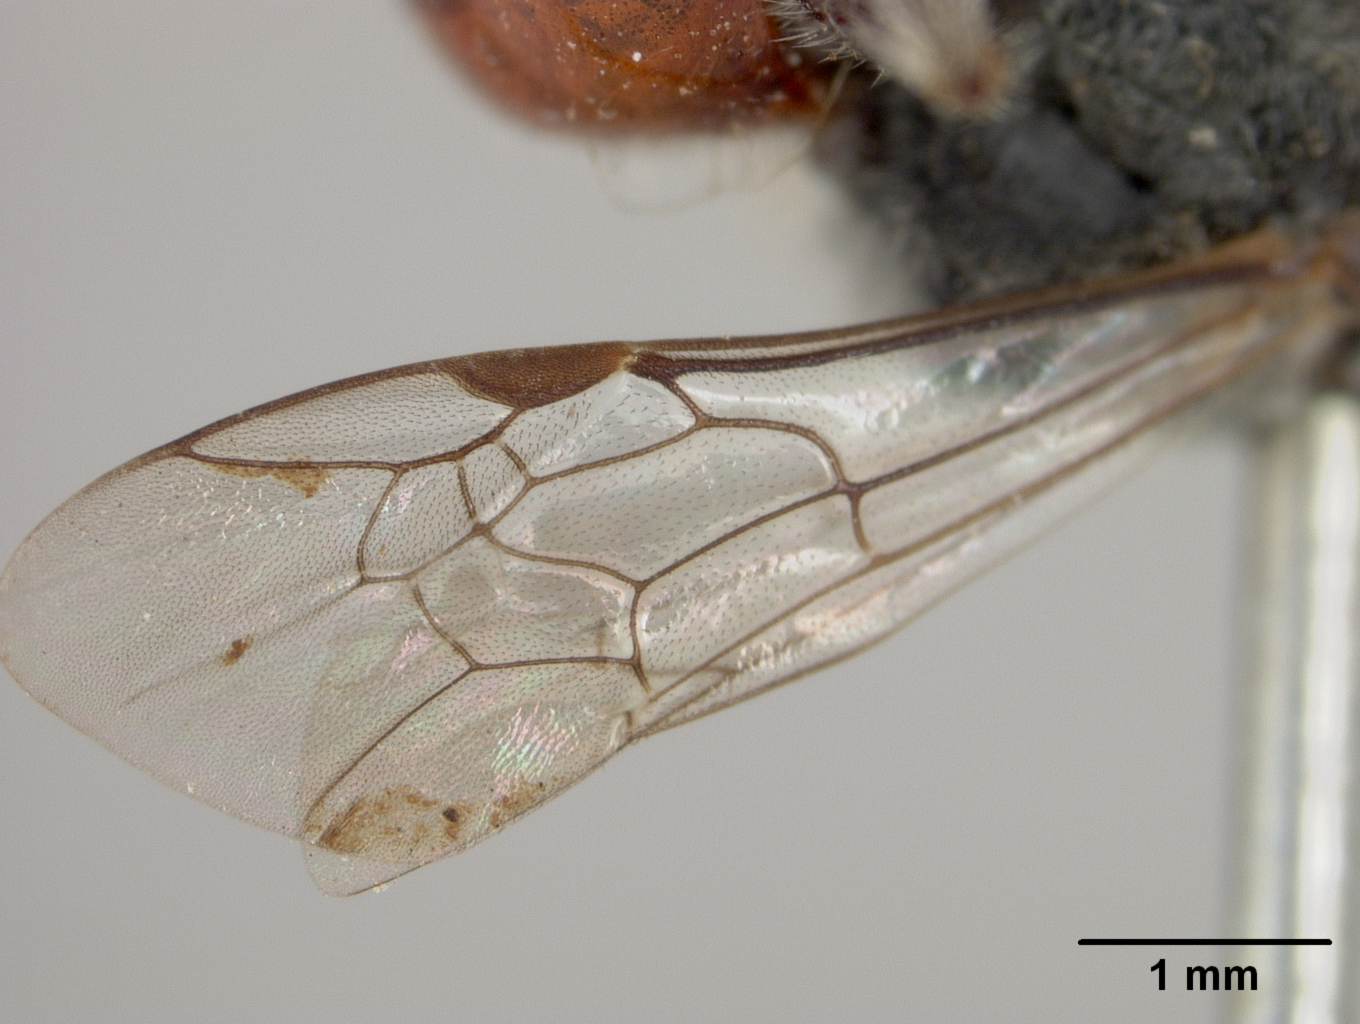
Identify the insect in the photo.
Sphecodes fortior
